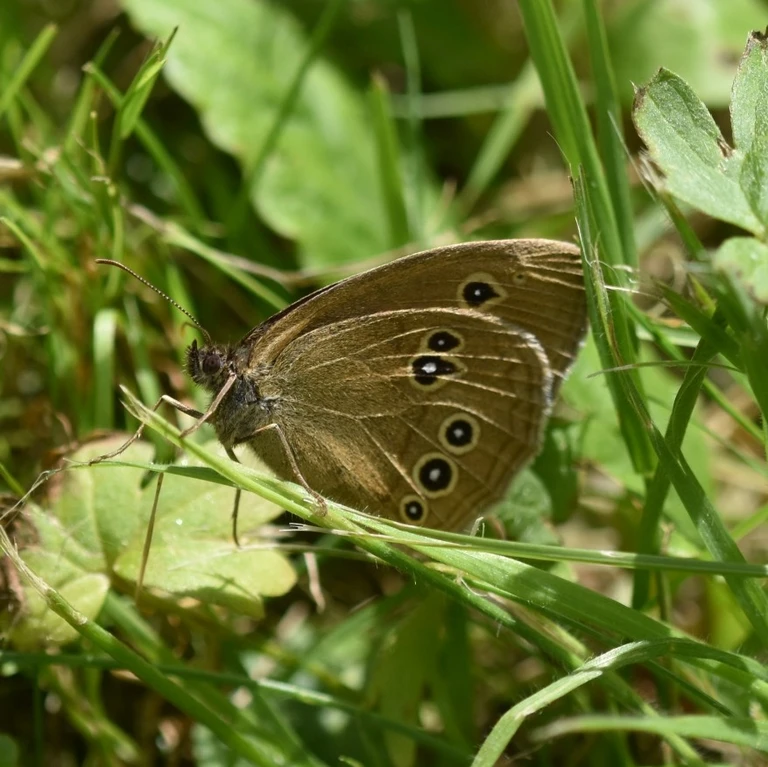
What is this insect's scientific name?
Aphantopus hyperantus
